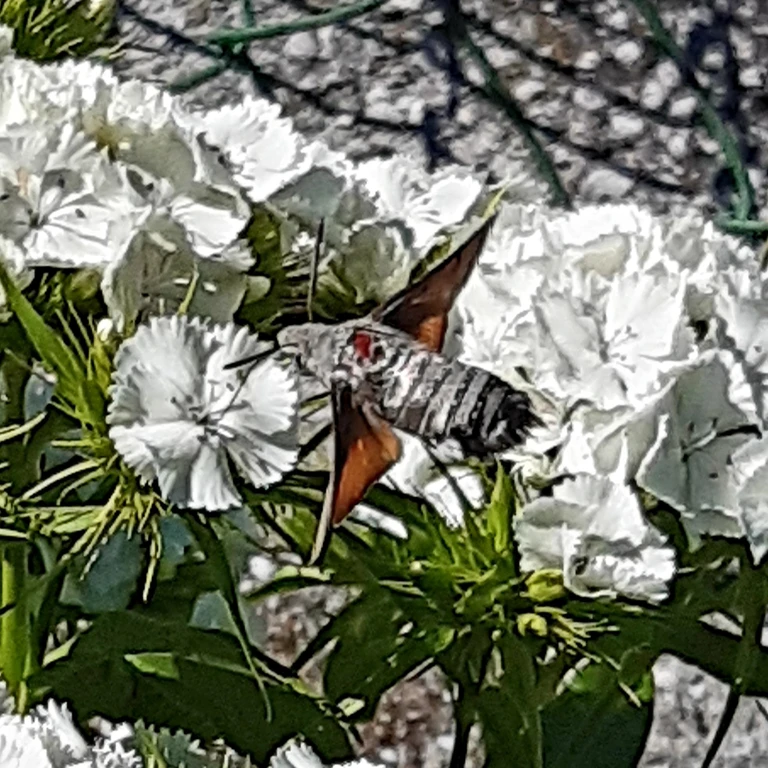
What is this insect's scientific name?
Macroglossum stellatarum
